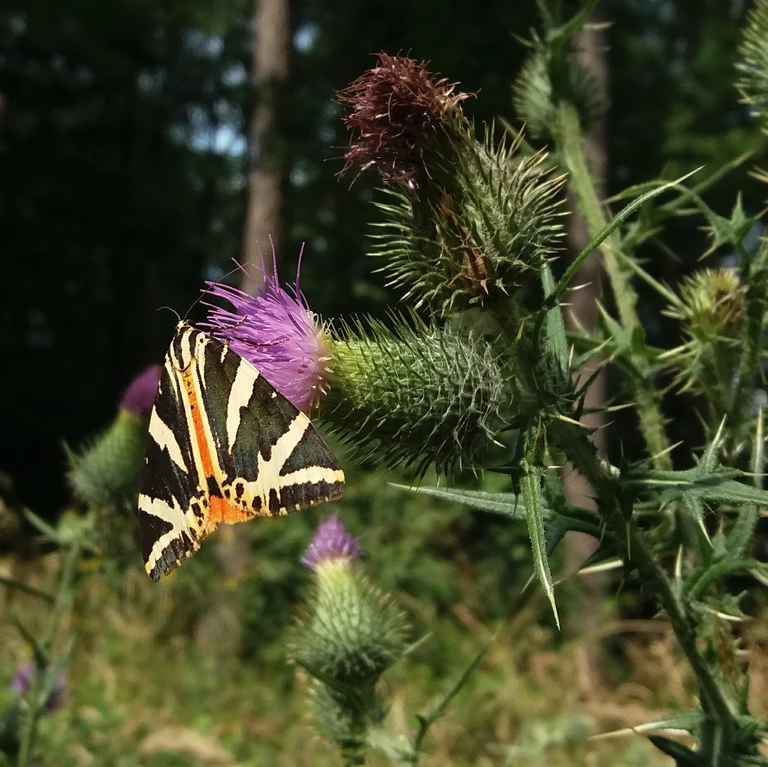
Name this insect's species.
Euplagia quadripunctaria
